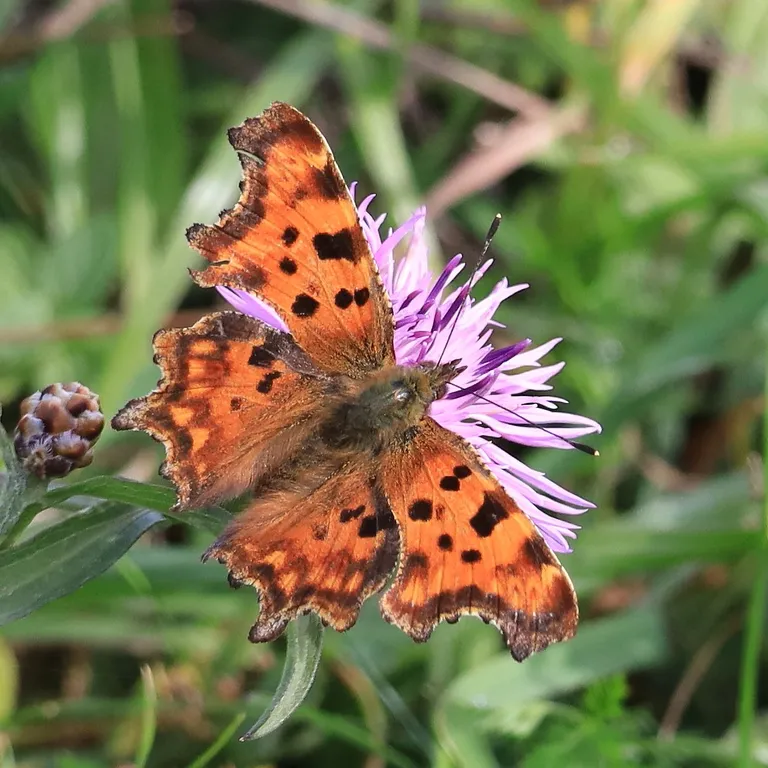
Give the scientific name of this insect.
Polygonia c-album
